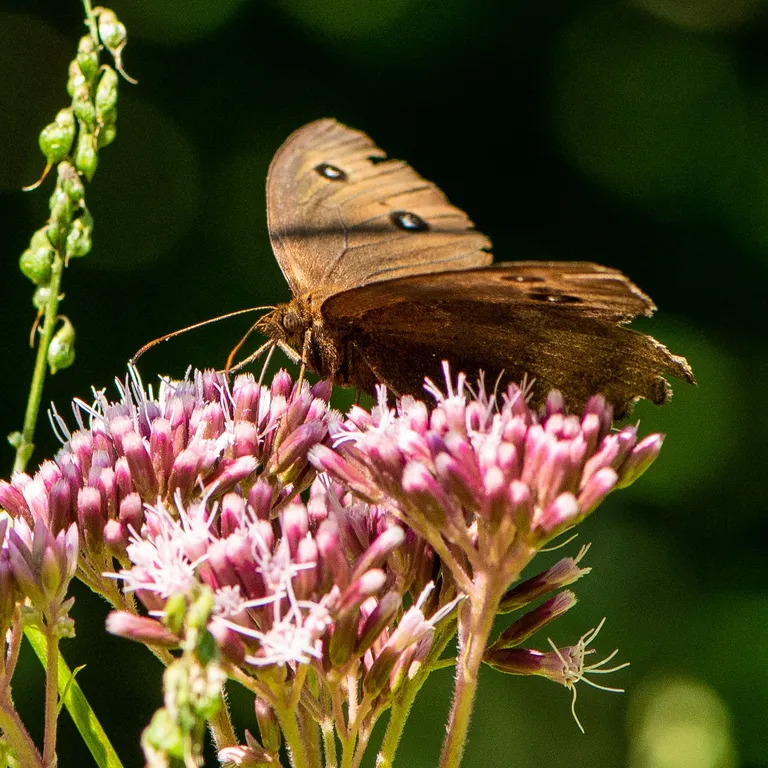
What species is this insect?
Minois dryas
